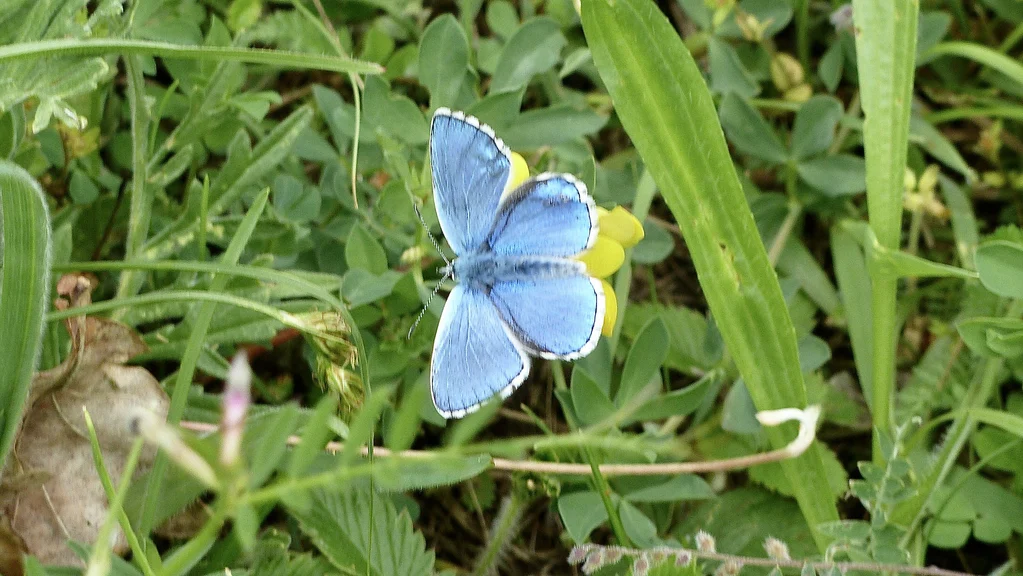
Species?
Lysandra bellargus
